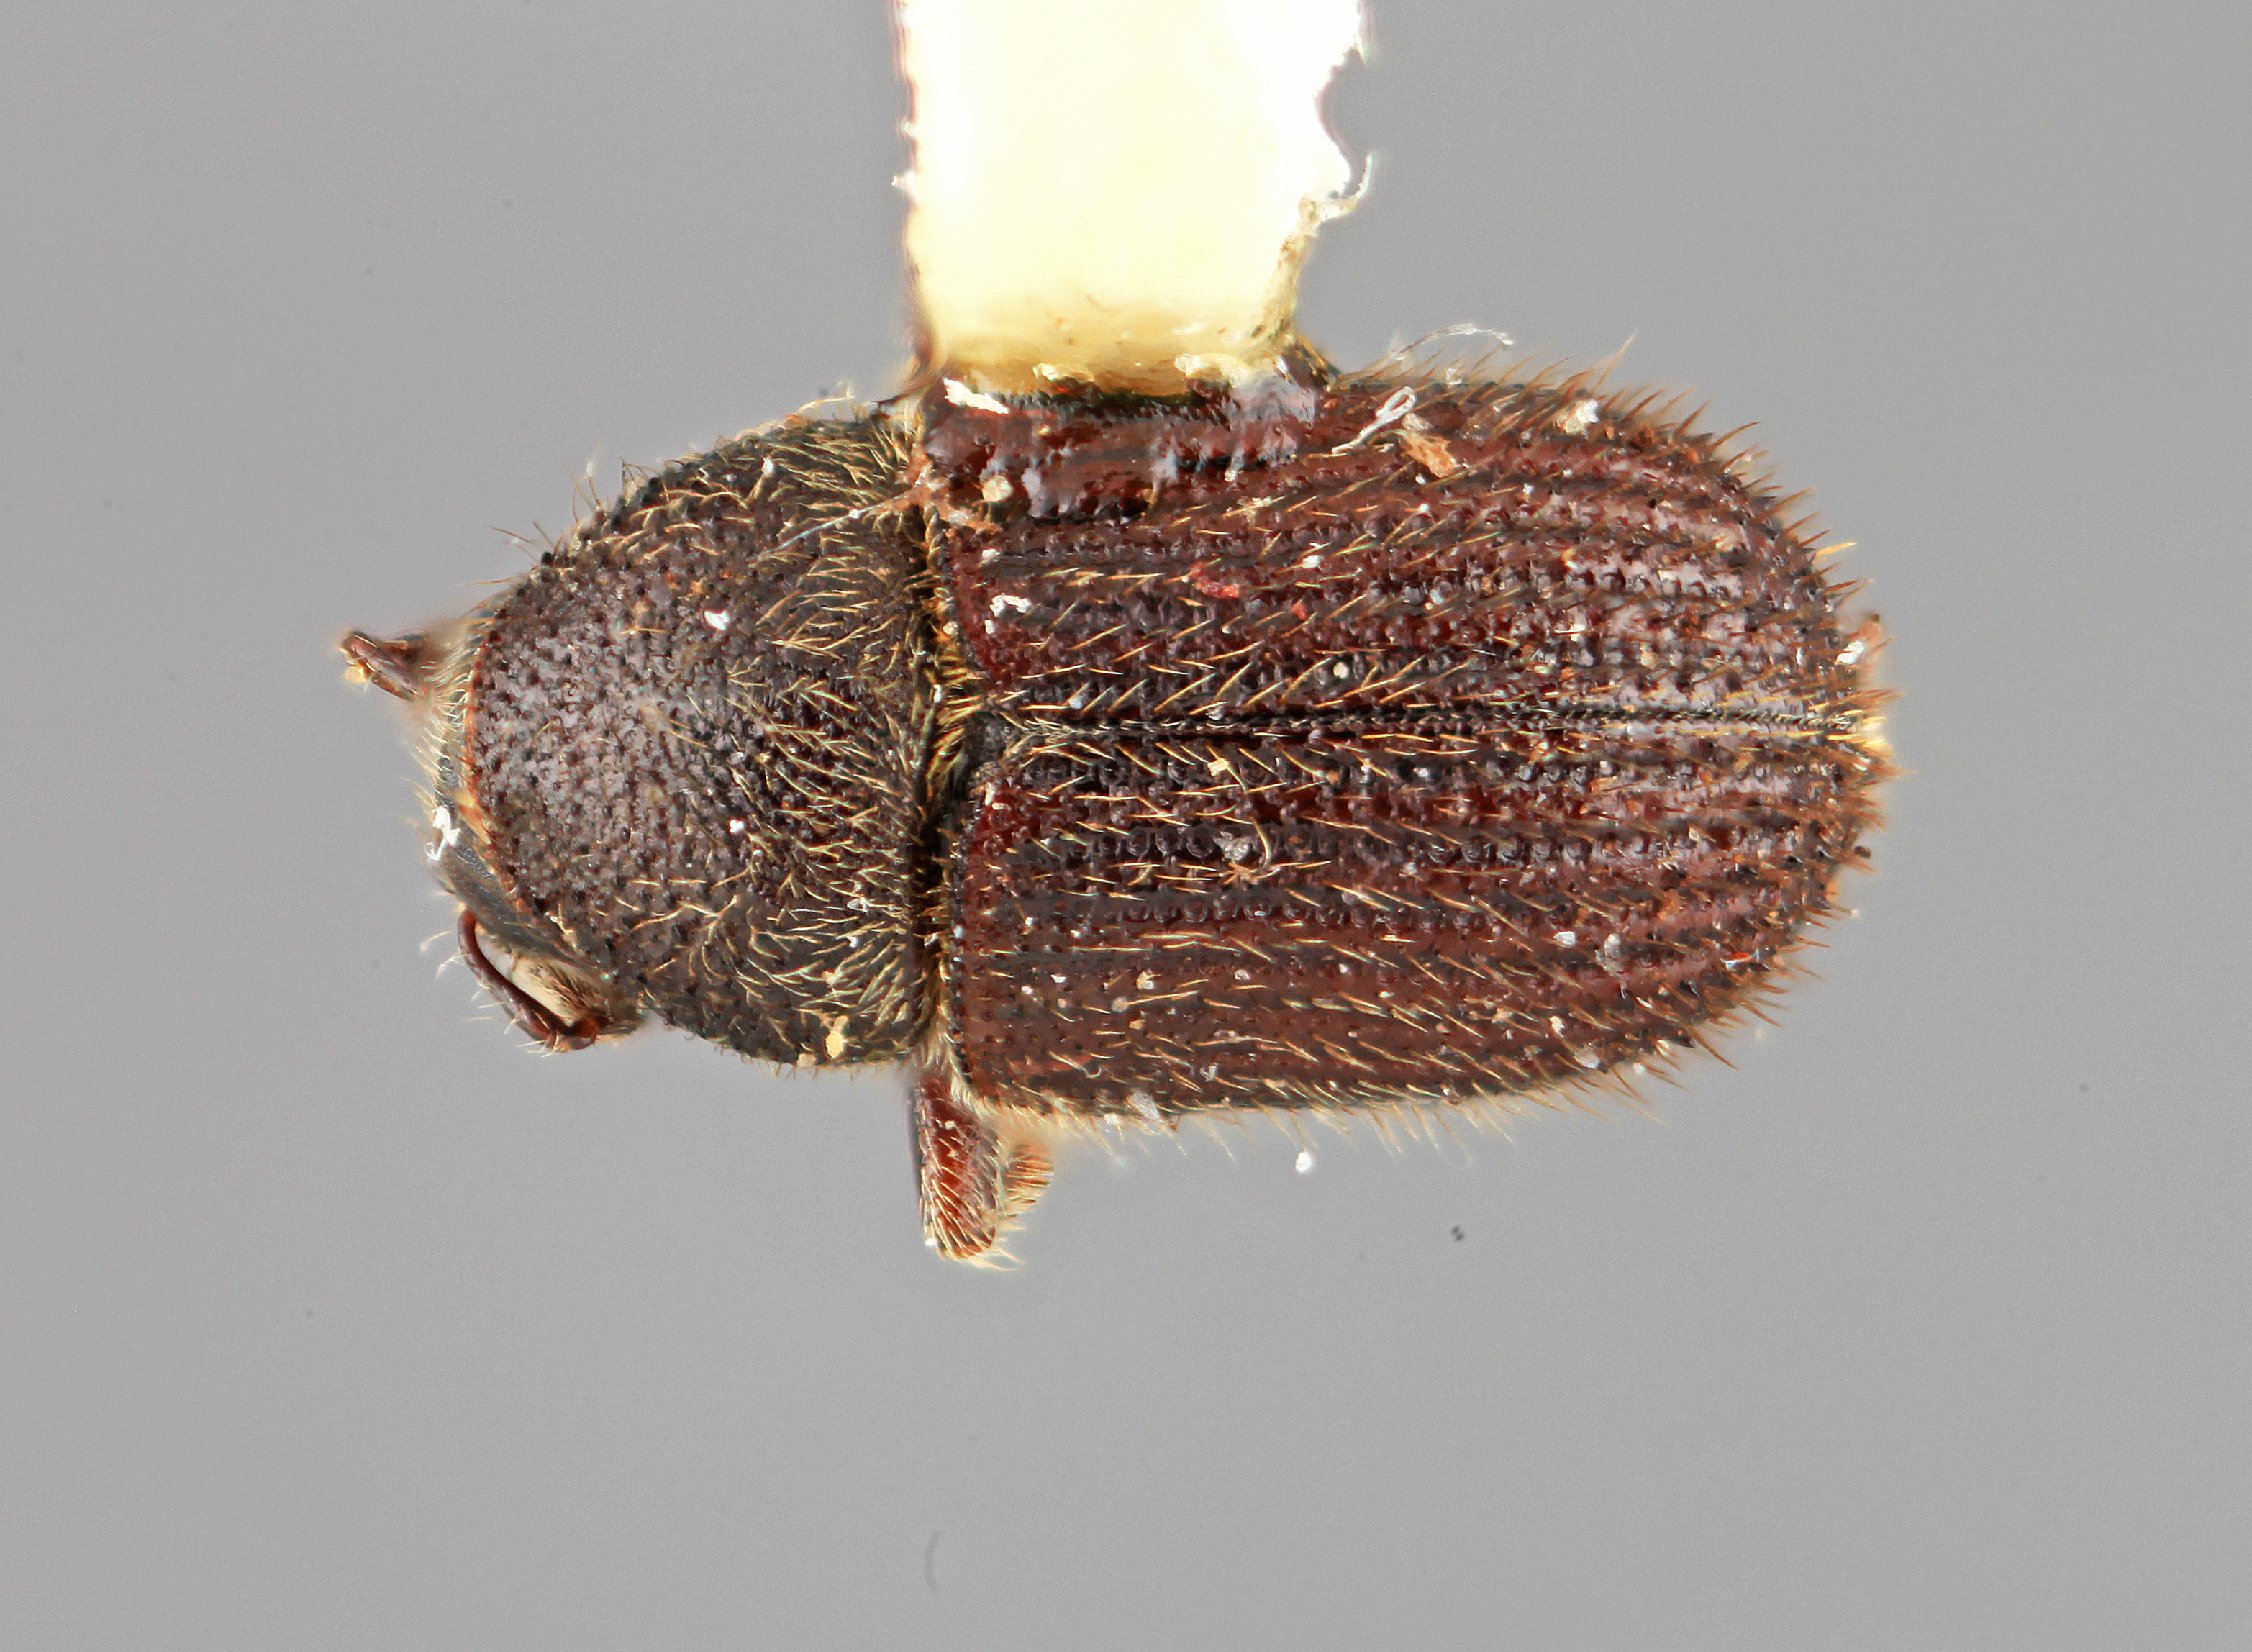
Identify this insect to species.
Phloeotribus hirticulus
